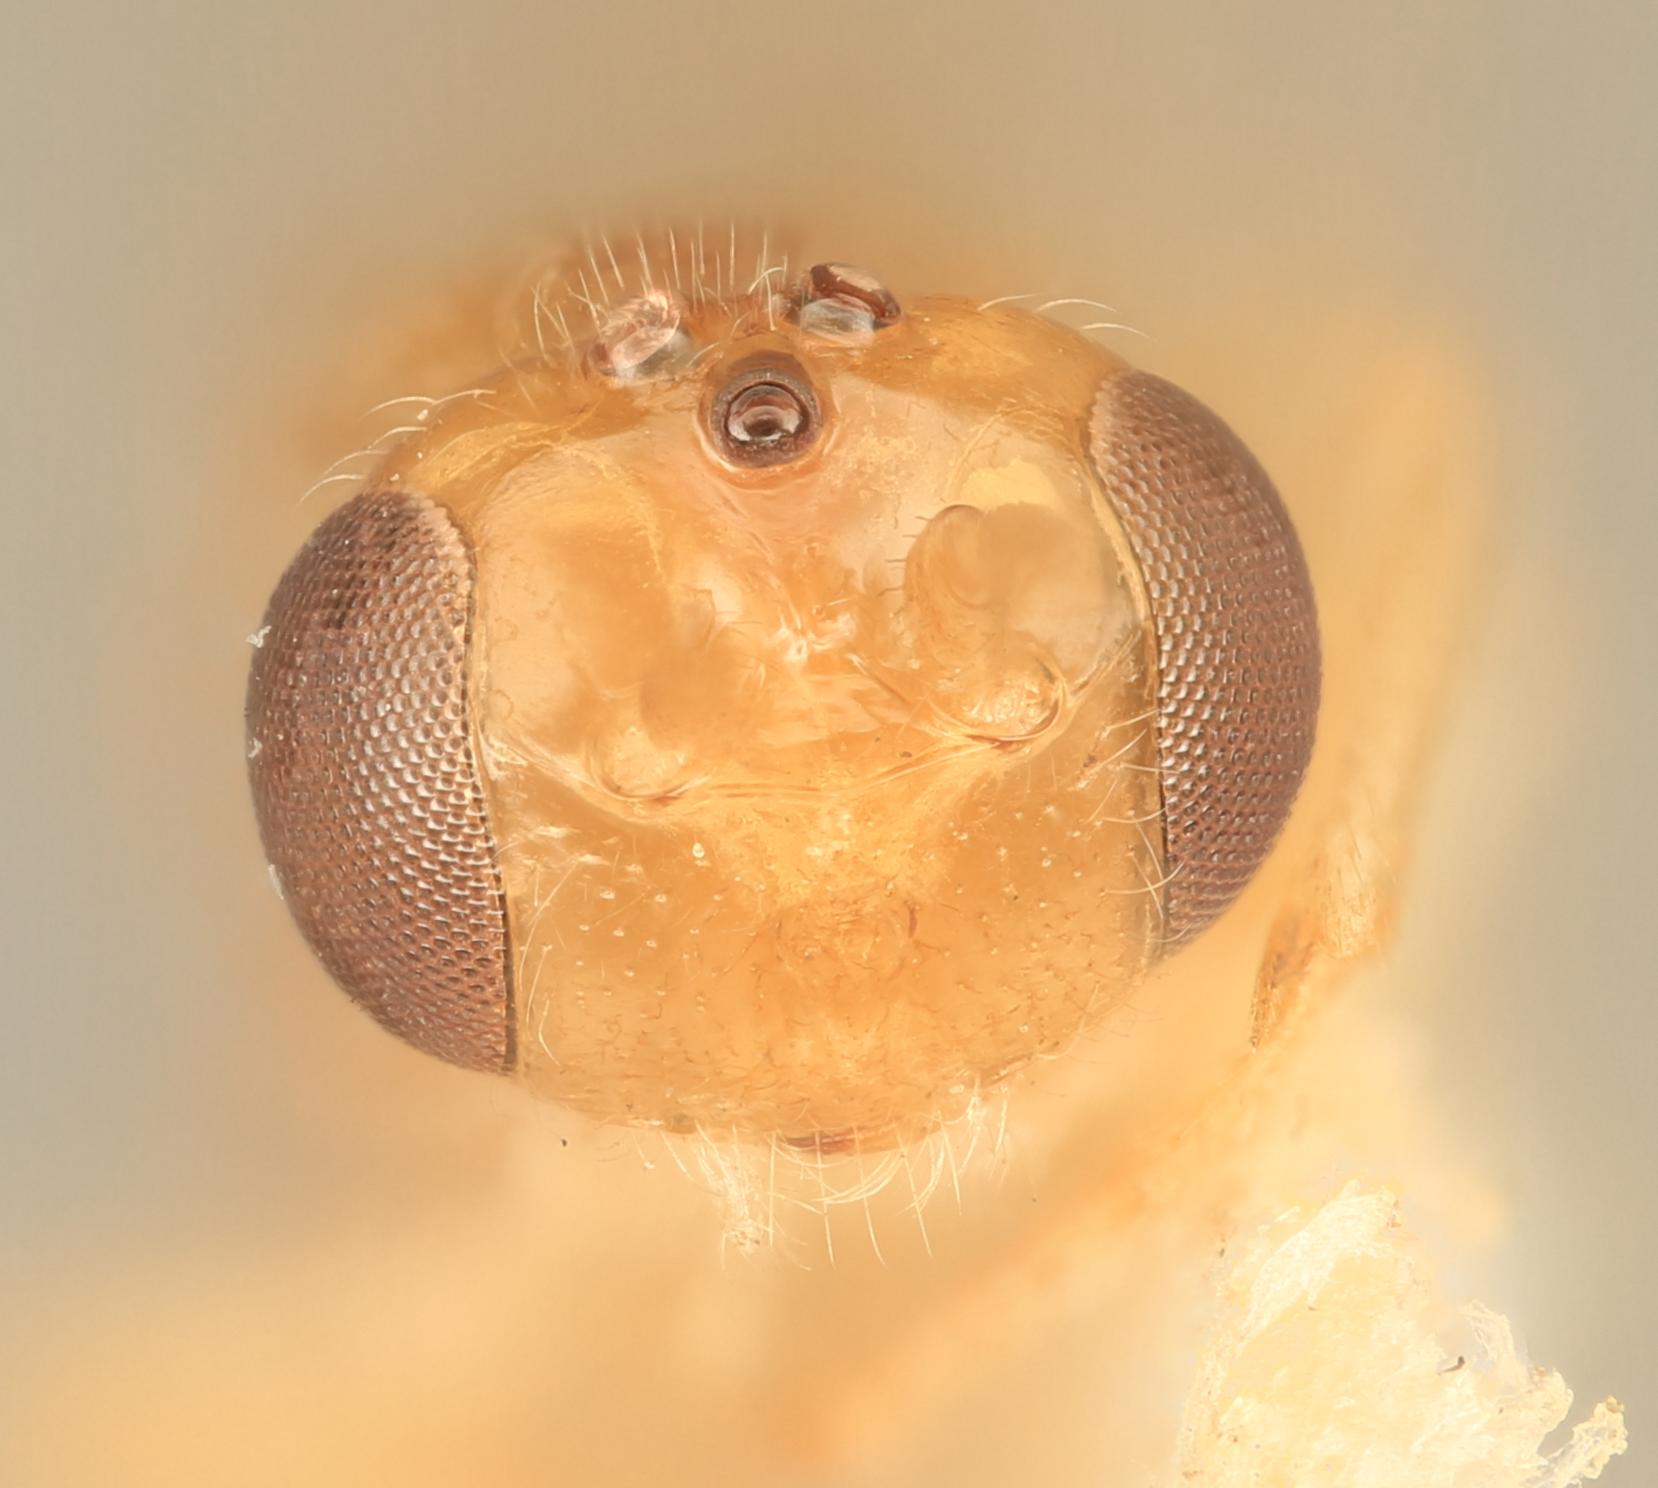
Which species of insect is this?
Mesochorus plusiaephilus
